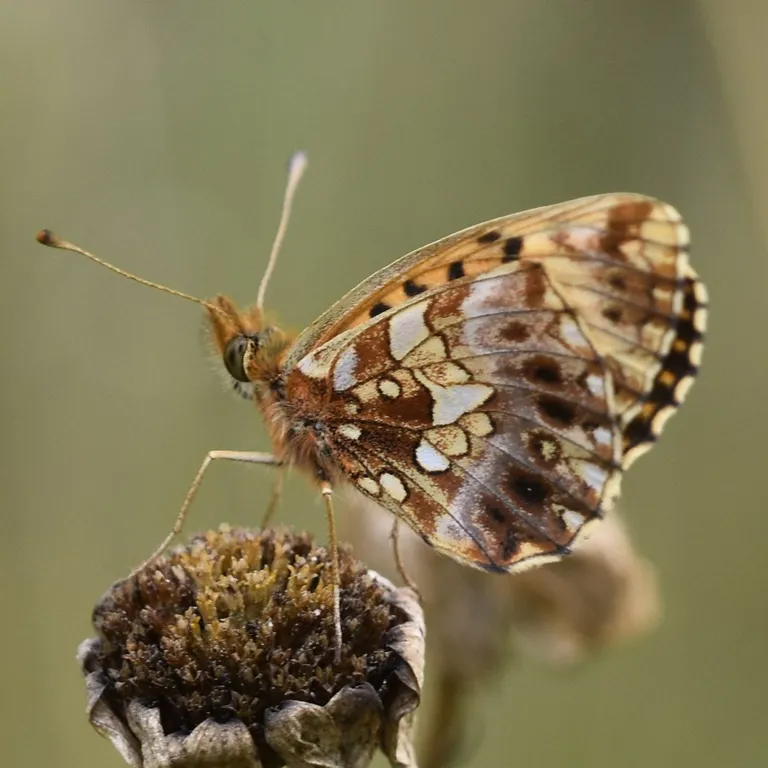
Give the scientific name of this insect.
Boloria dia
